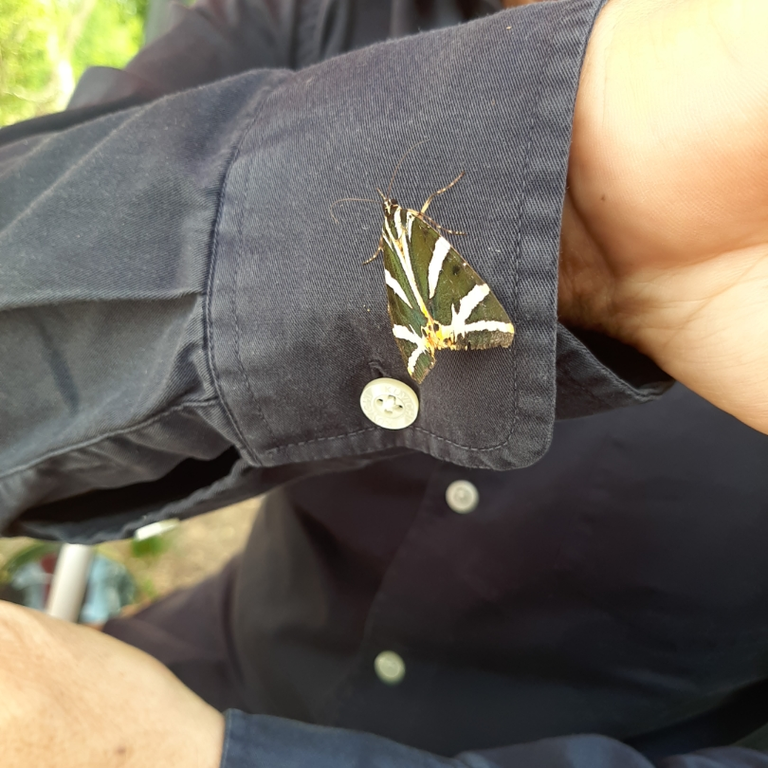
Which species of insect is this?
Euplagia quadripunctaria
